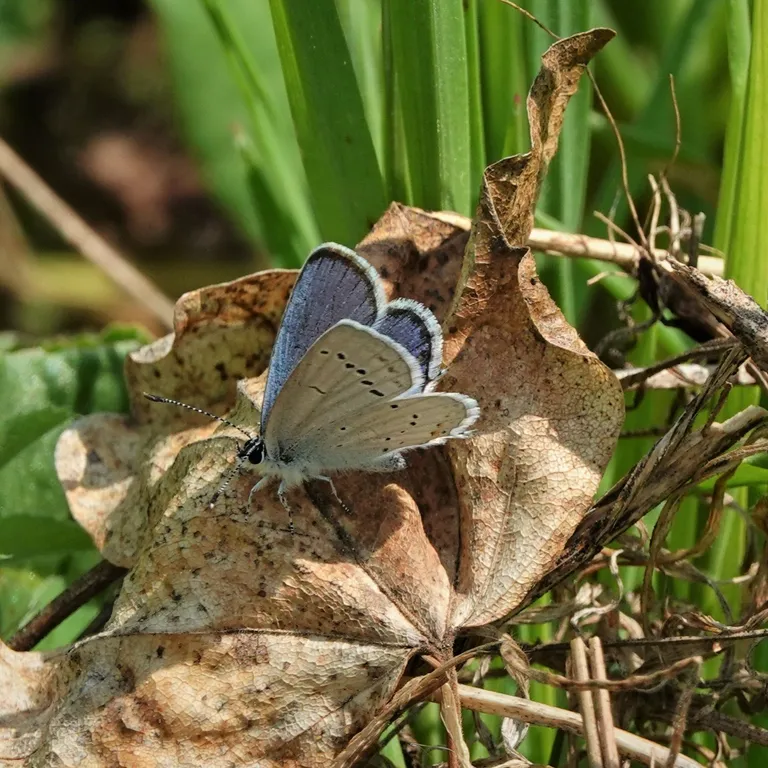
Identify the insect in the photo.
Cupido argiades (also Elkalyce argiades)
